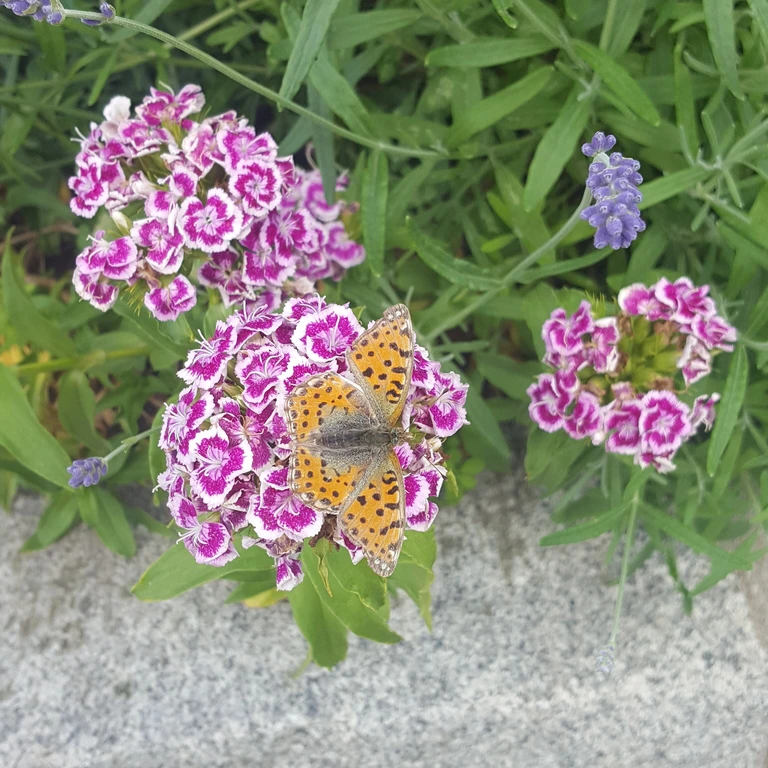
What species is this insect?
Issoria lathonia
